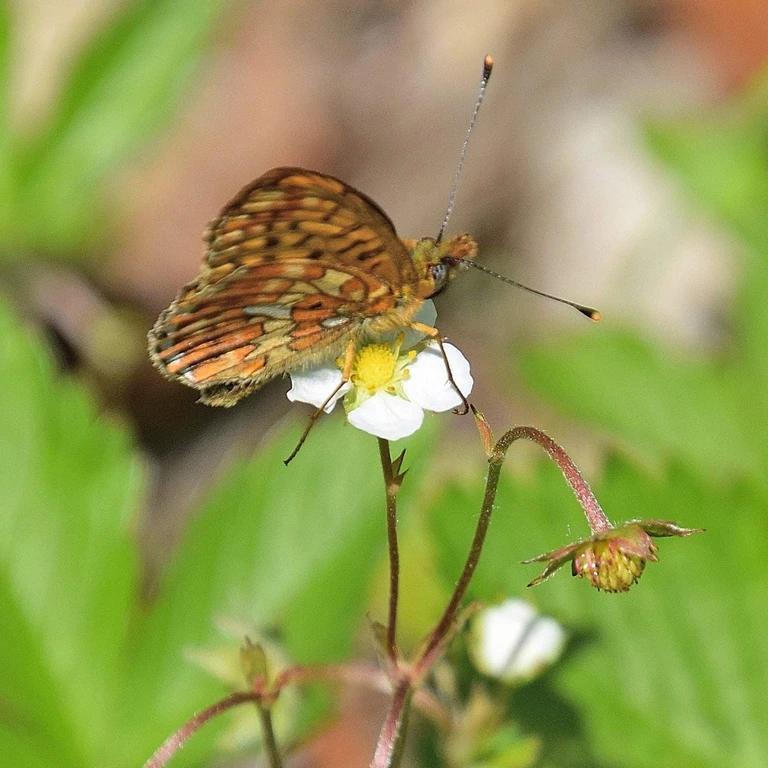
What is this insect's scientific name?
Boloria euphrosyne (also Clossiana euphrosyne)
